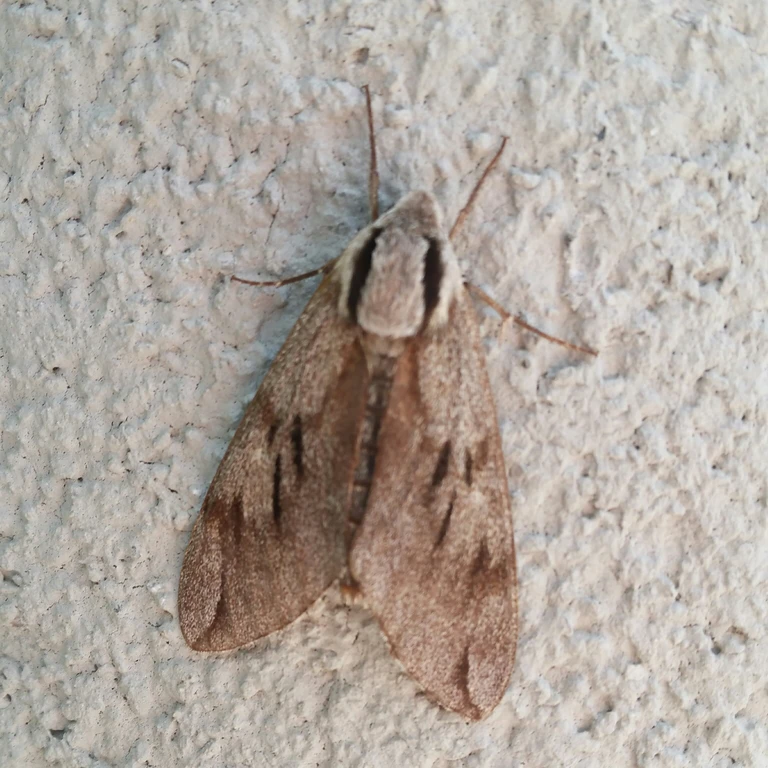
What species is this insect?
Sphinx pinastri
